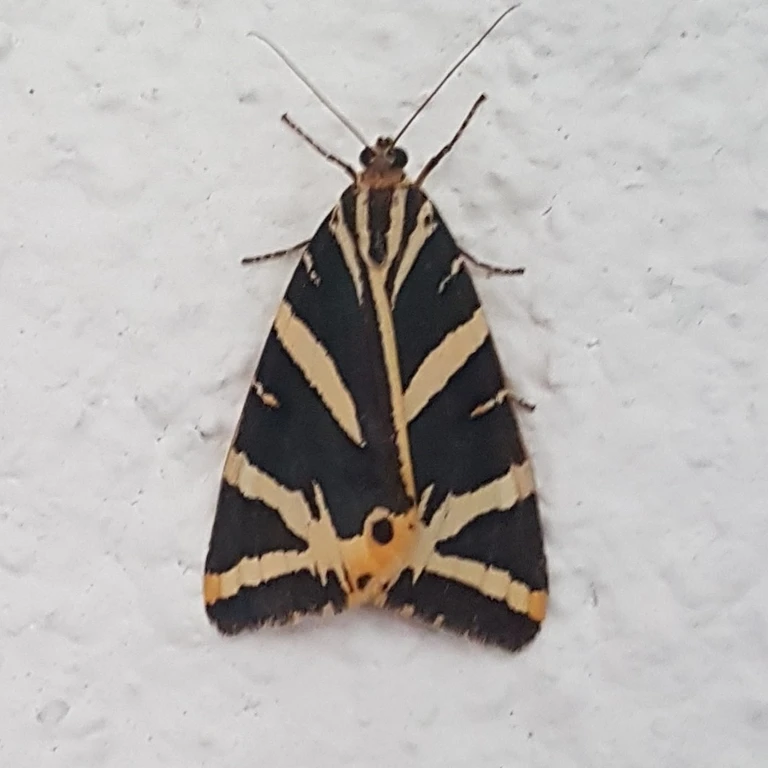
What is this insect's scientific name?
Euplagia quadripunctaria
